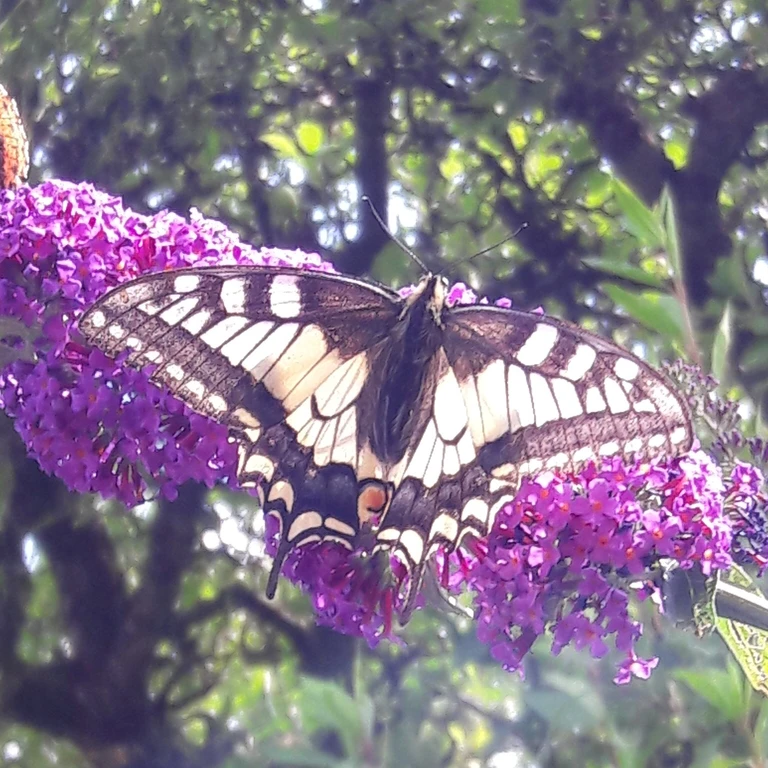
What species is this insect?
Papilio machaon
